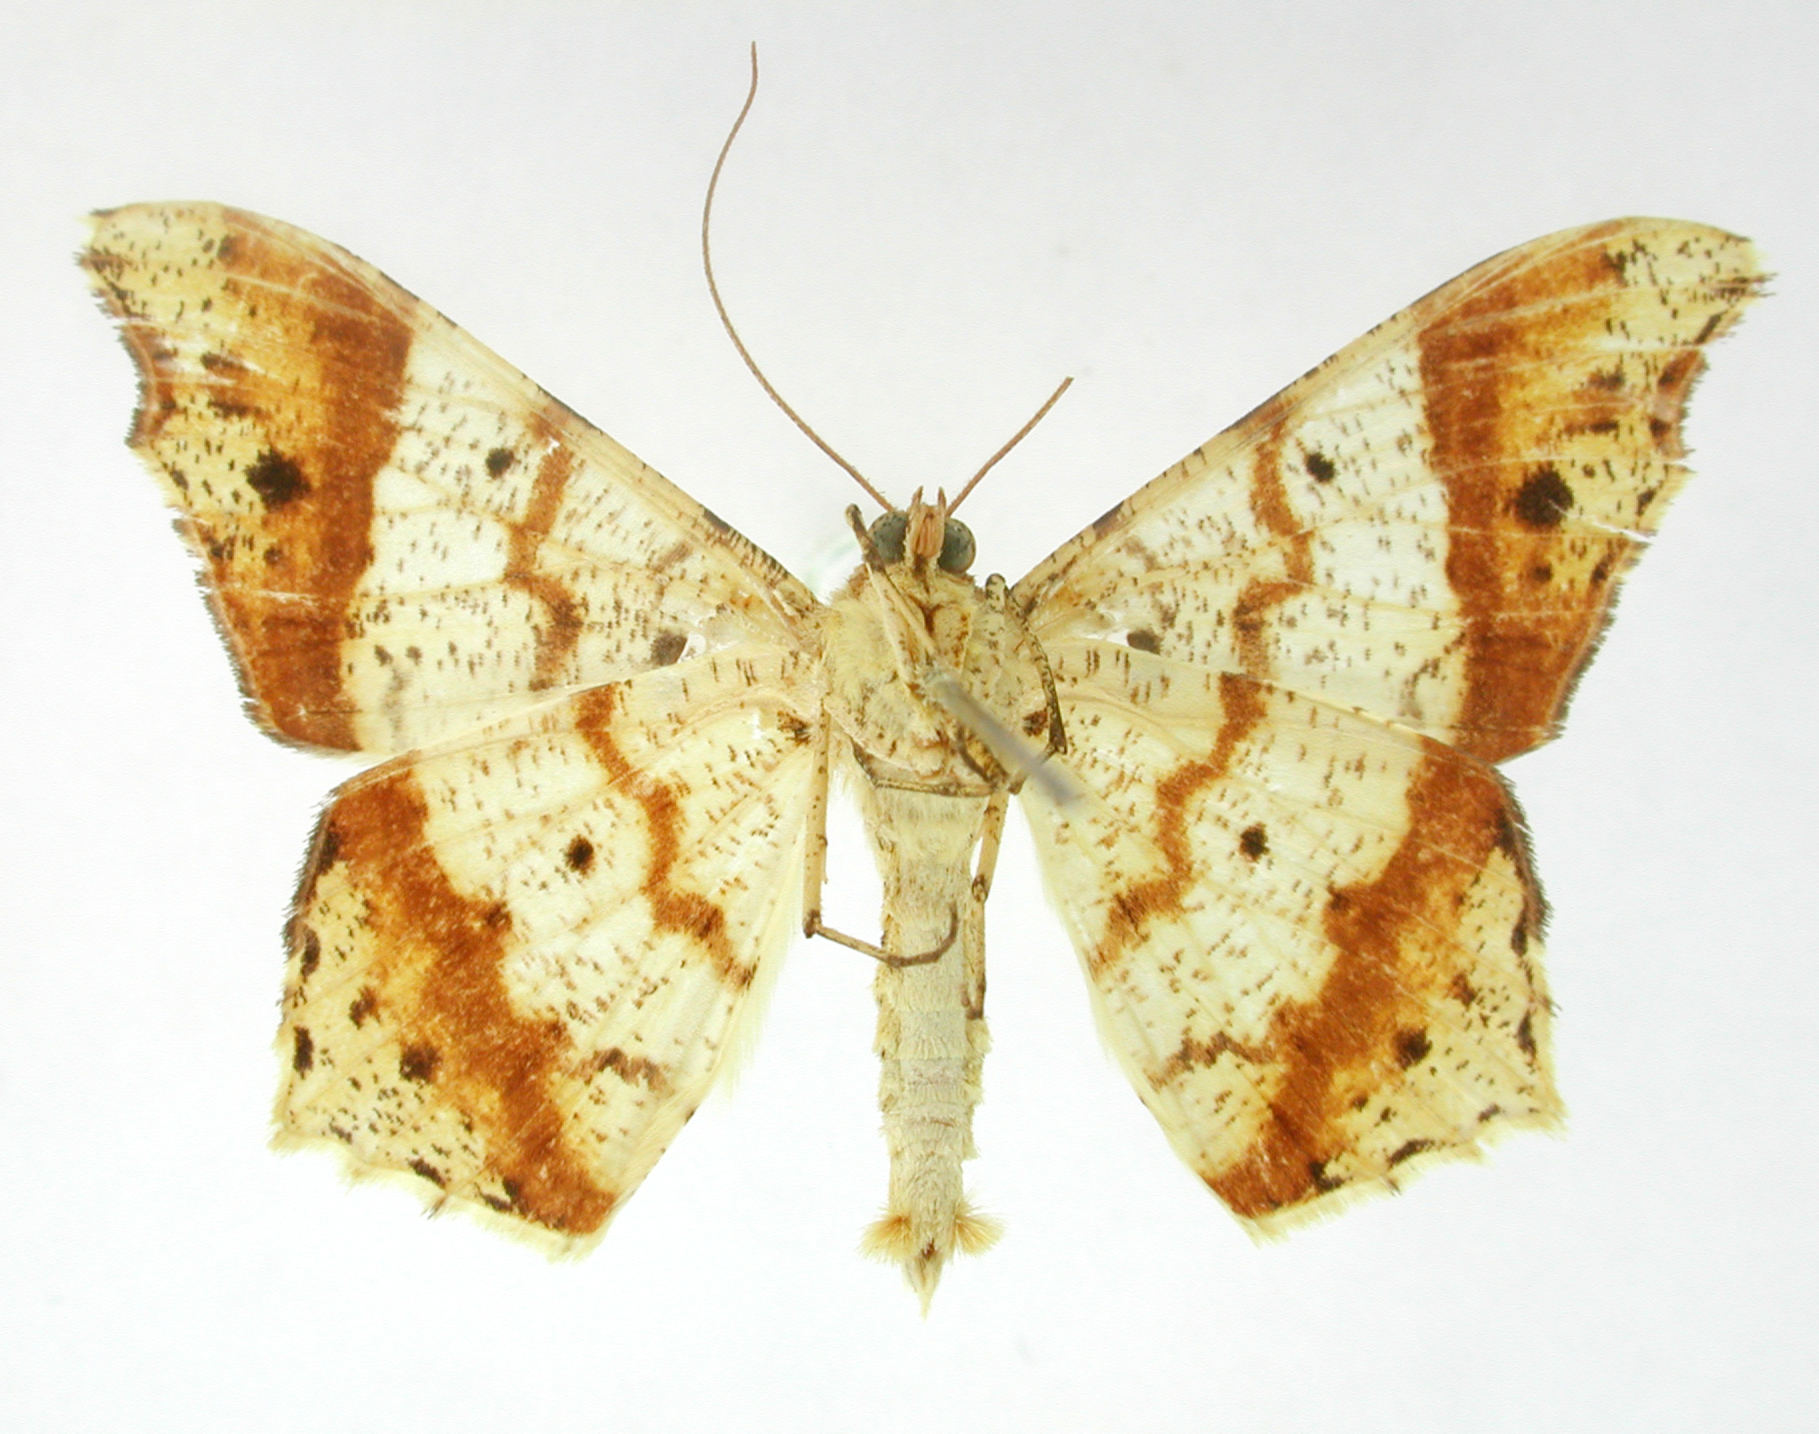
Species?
Macaria barticaria
